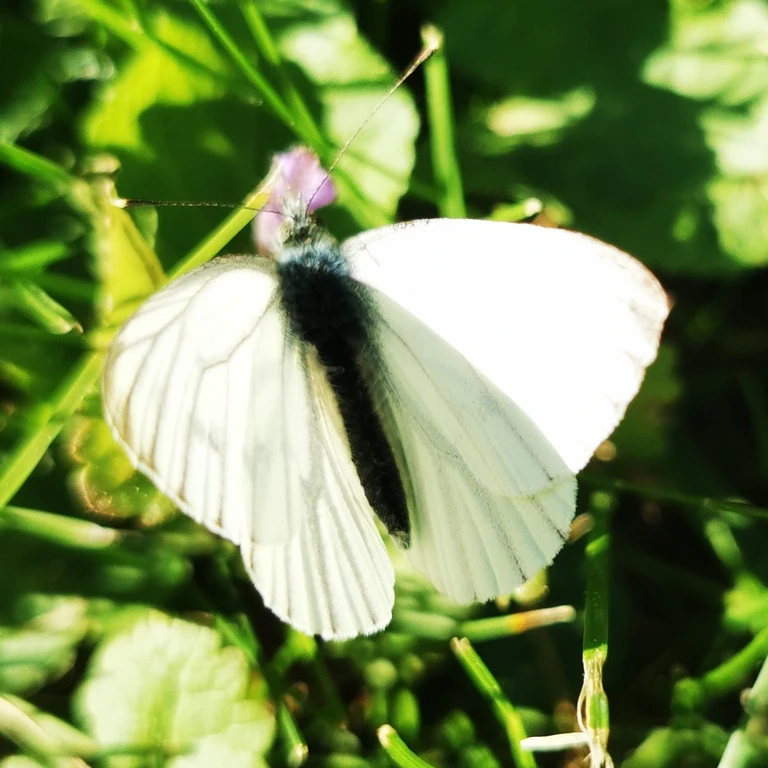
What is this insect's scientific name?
Pieris napi
